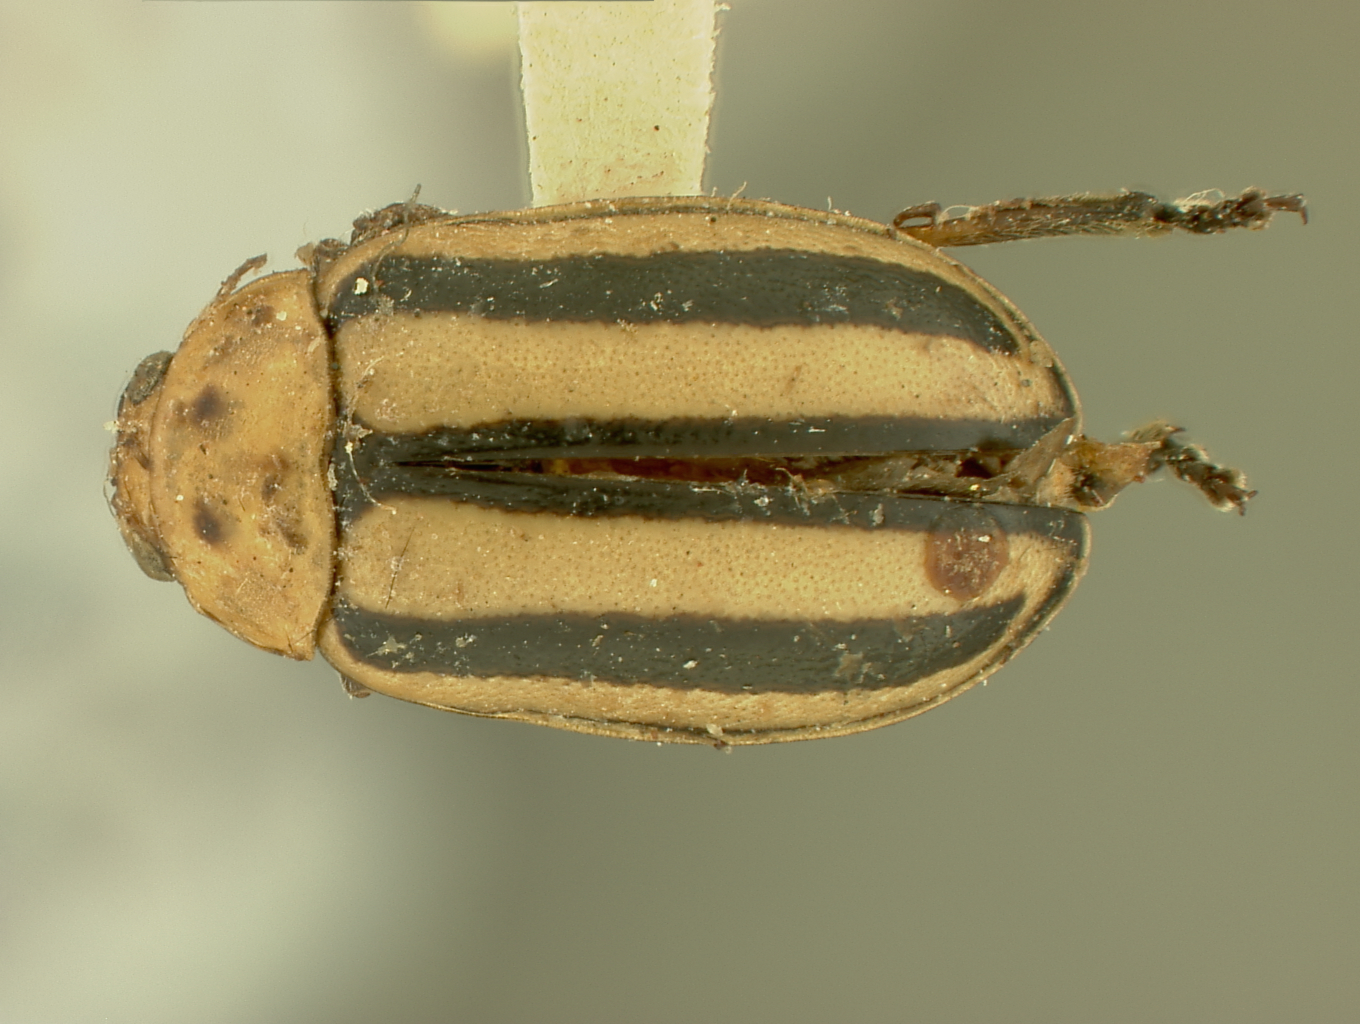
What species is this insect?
Lactica davisi
